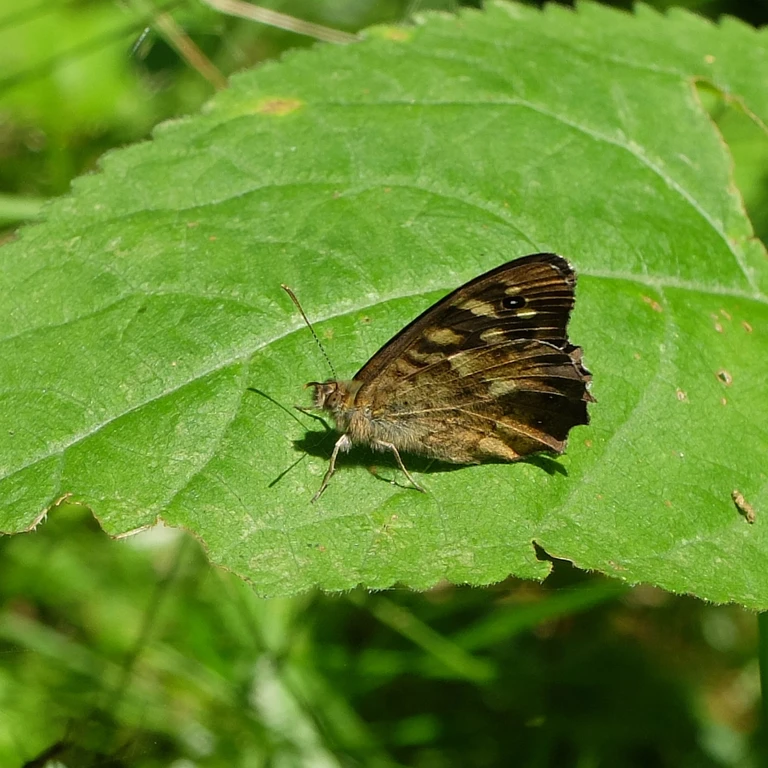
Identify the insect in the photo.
Pararge aegeria
